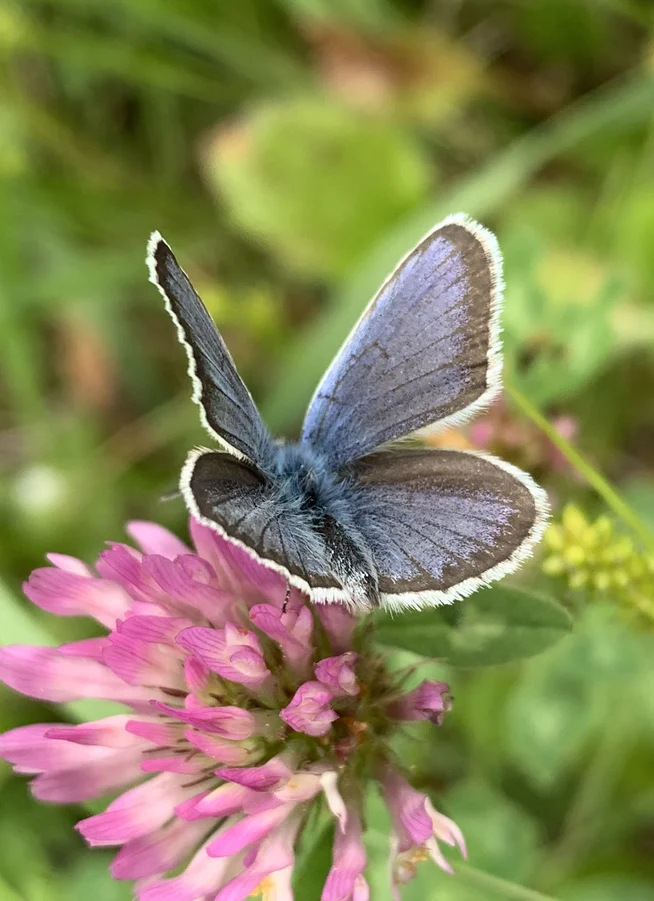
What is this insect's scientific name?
Plebejus argus
